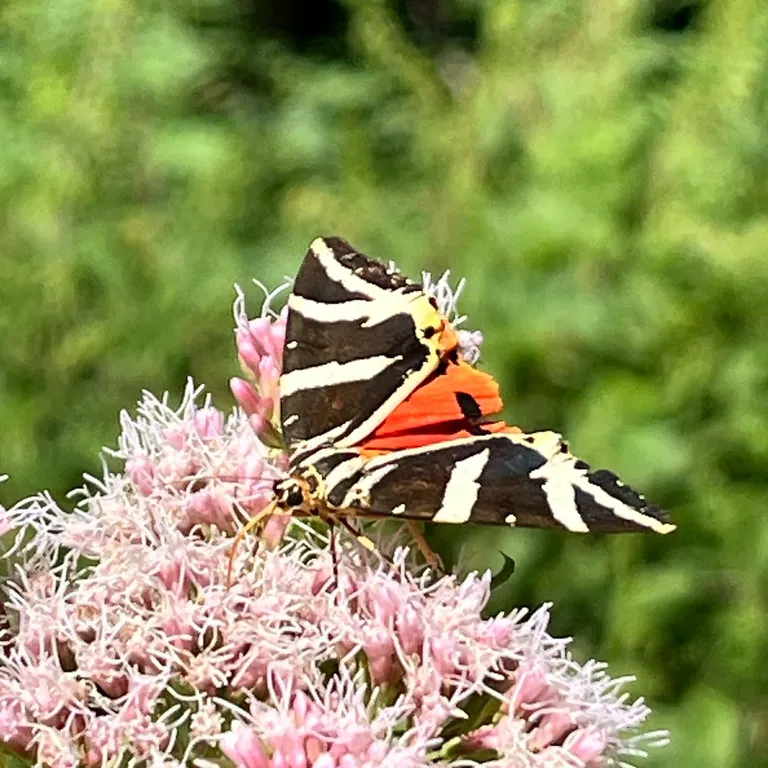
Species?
Euplagia quadripunctaria
